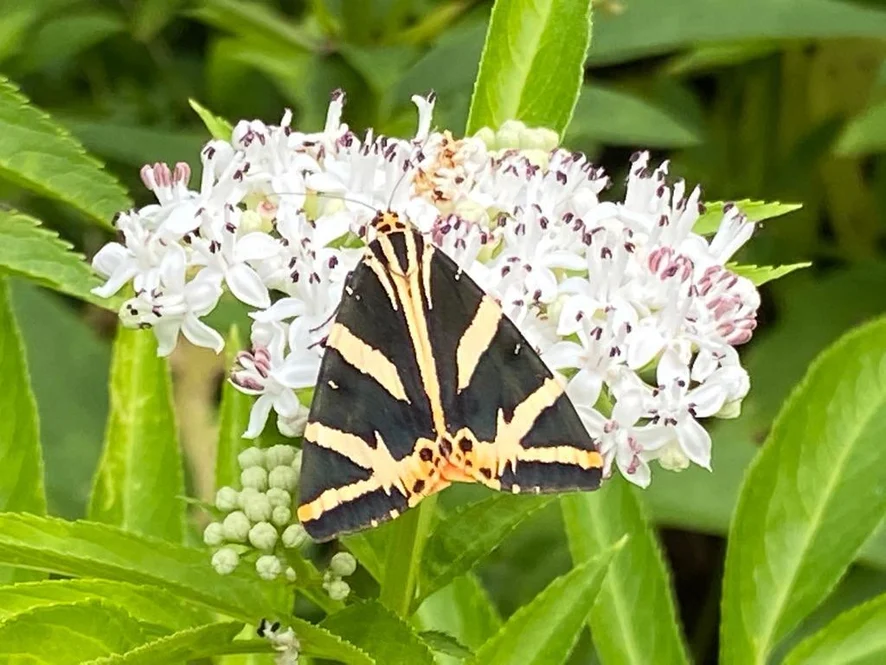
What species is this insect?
Euplagia quadripunctaria
